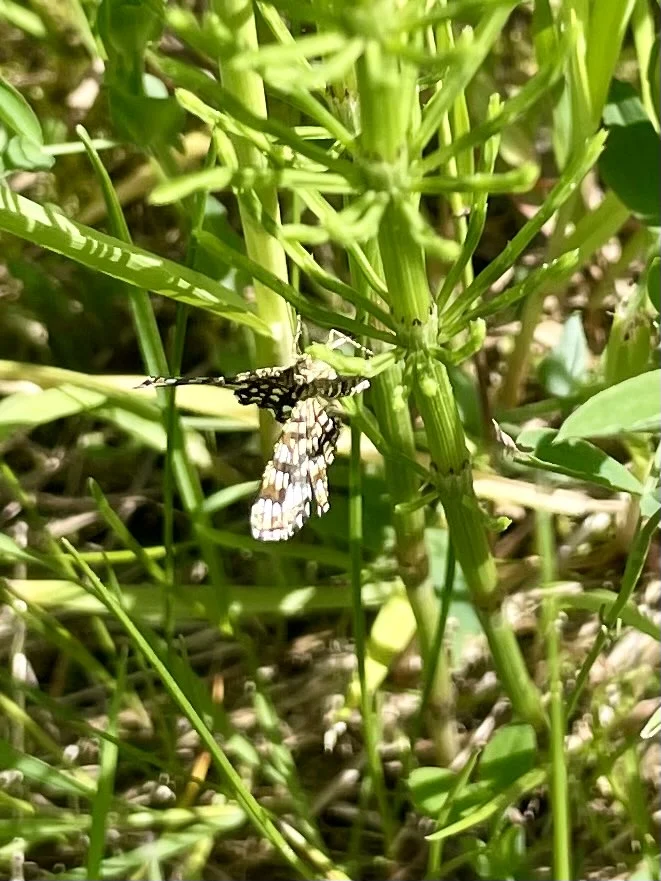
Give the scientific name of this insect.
Chiasmia clathrata
